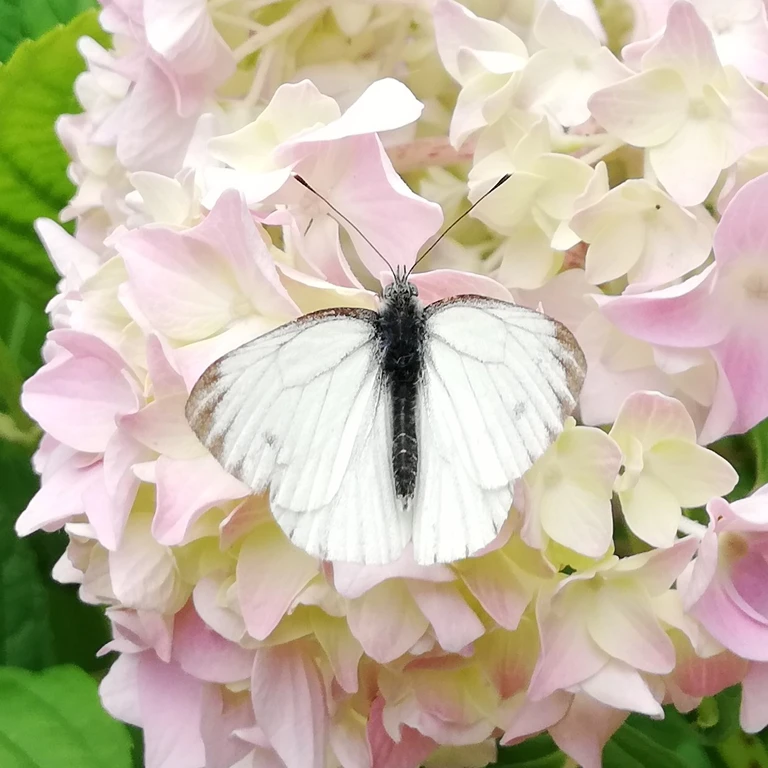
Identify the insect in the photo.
Pieris napi
